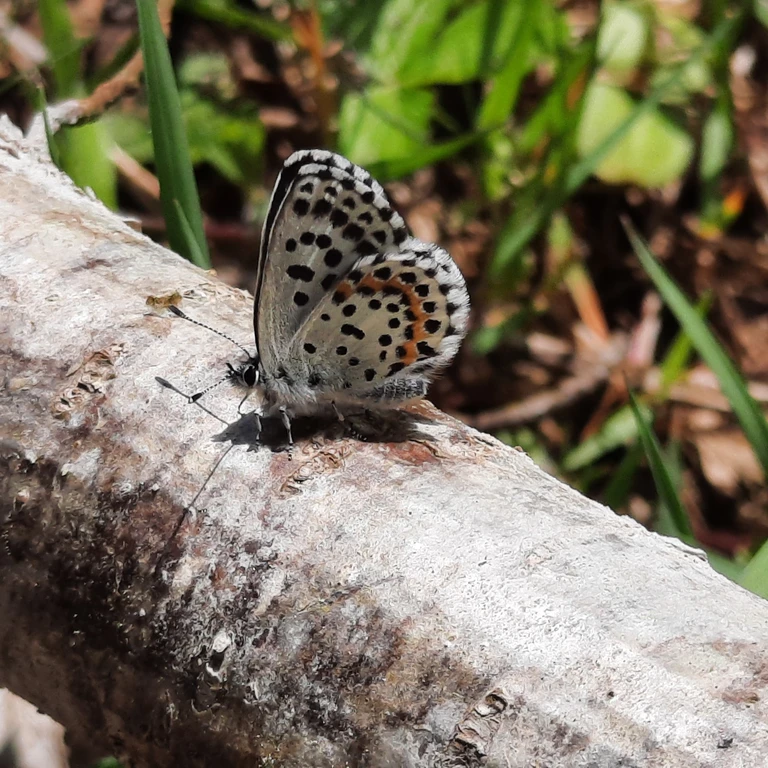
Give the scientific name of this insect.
Scolitantides orion
